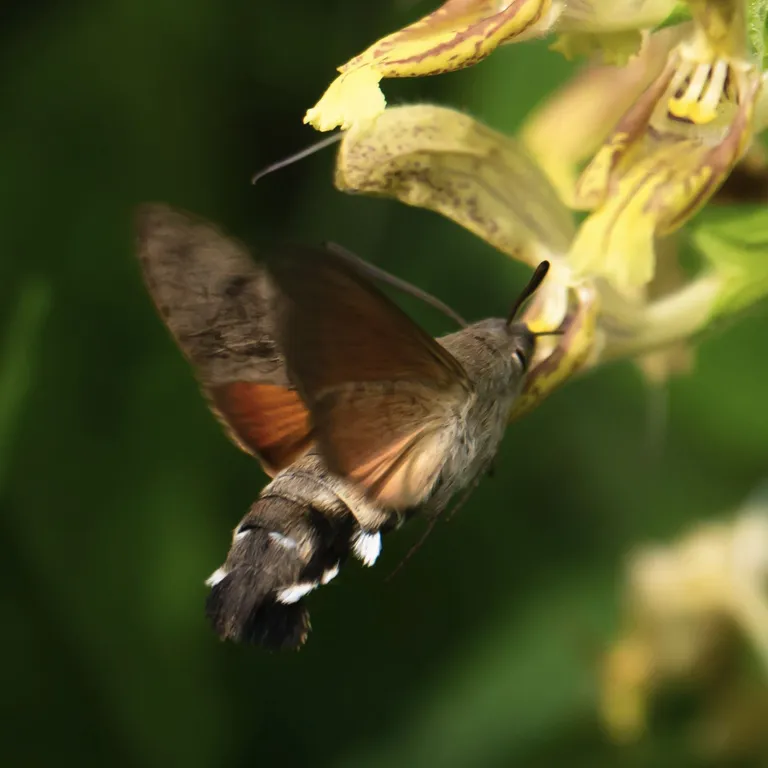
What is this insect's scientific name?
Macroglossum stellatarum
